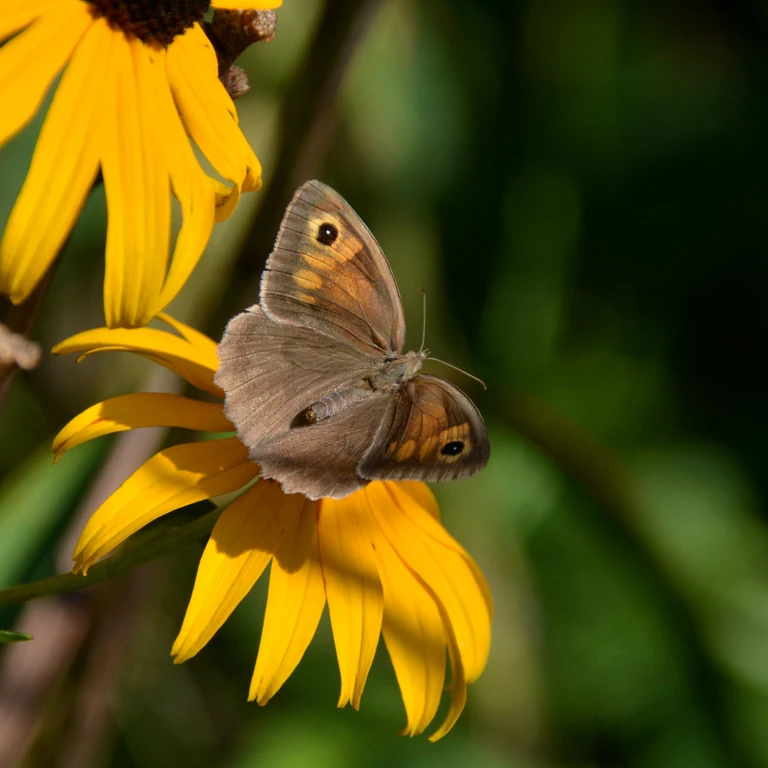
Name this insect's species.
Maniola jurtina
